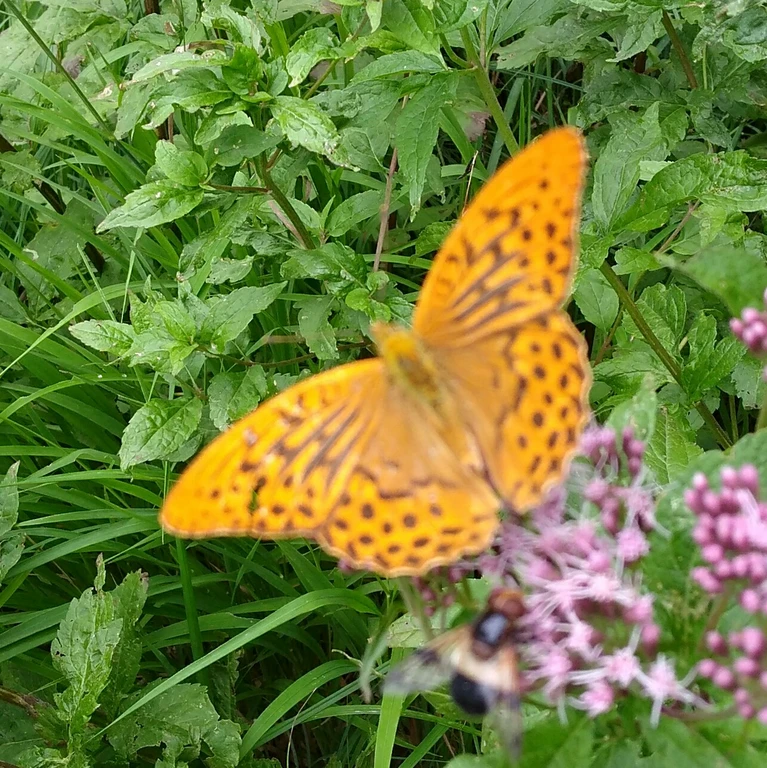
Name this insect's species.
Argynnis paphia
